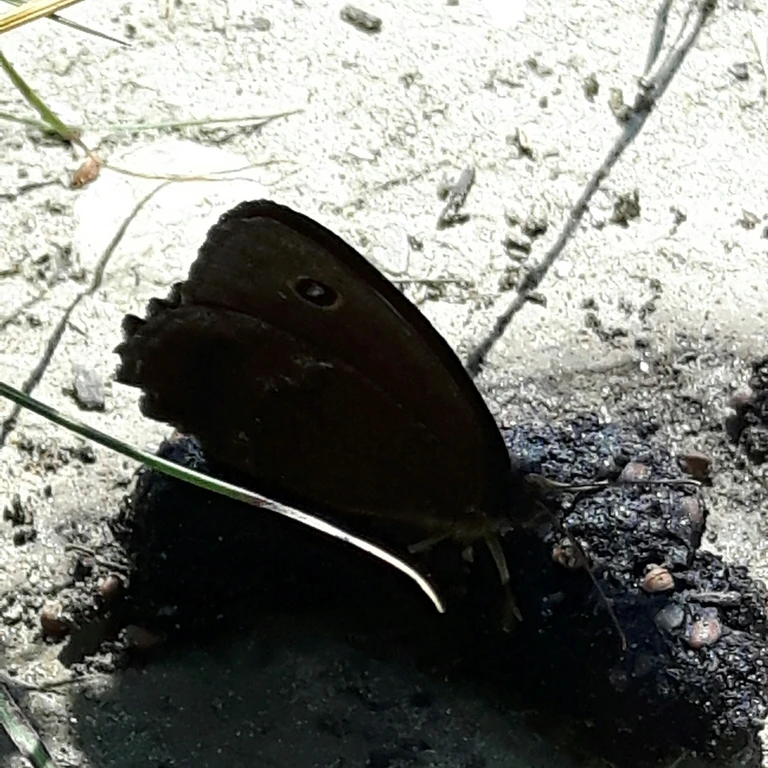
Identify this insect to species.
Minois dryas
